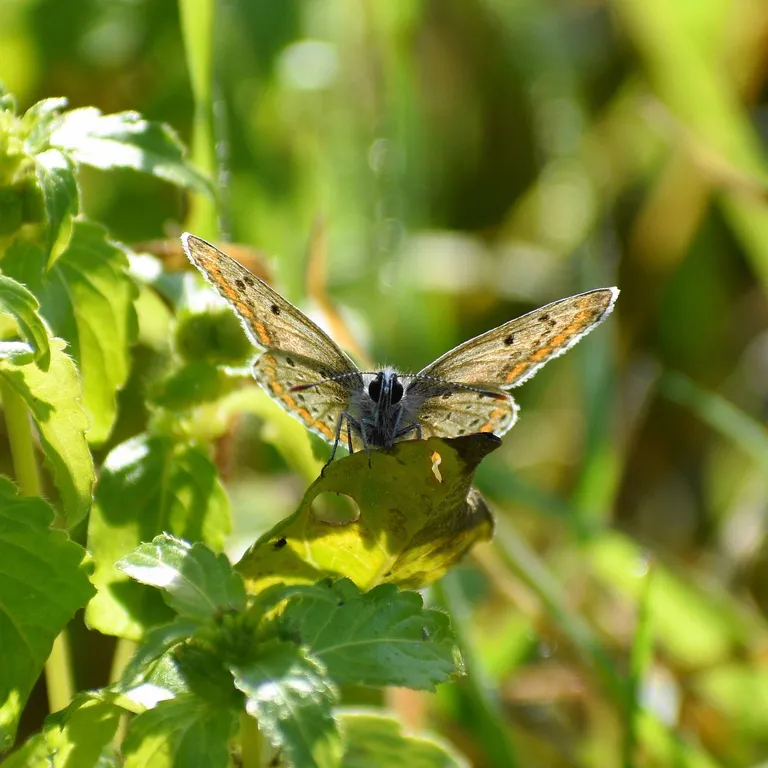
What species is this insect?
Aricia agestis/artaxerxes
